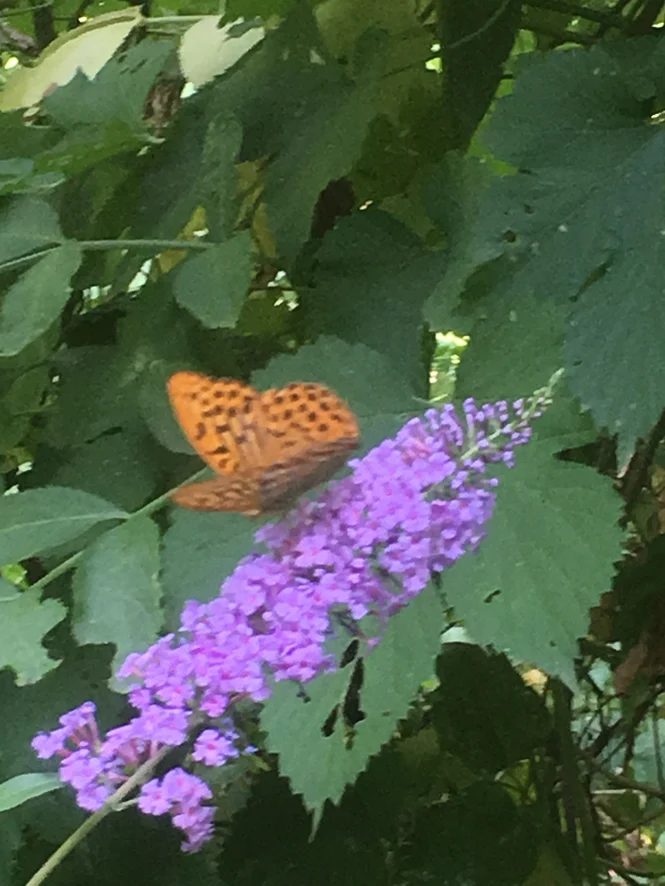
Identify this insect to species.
Argynnis paphia
